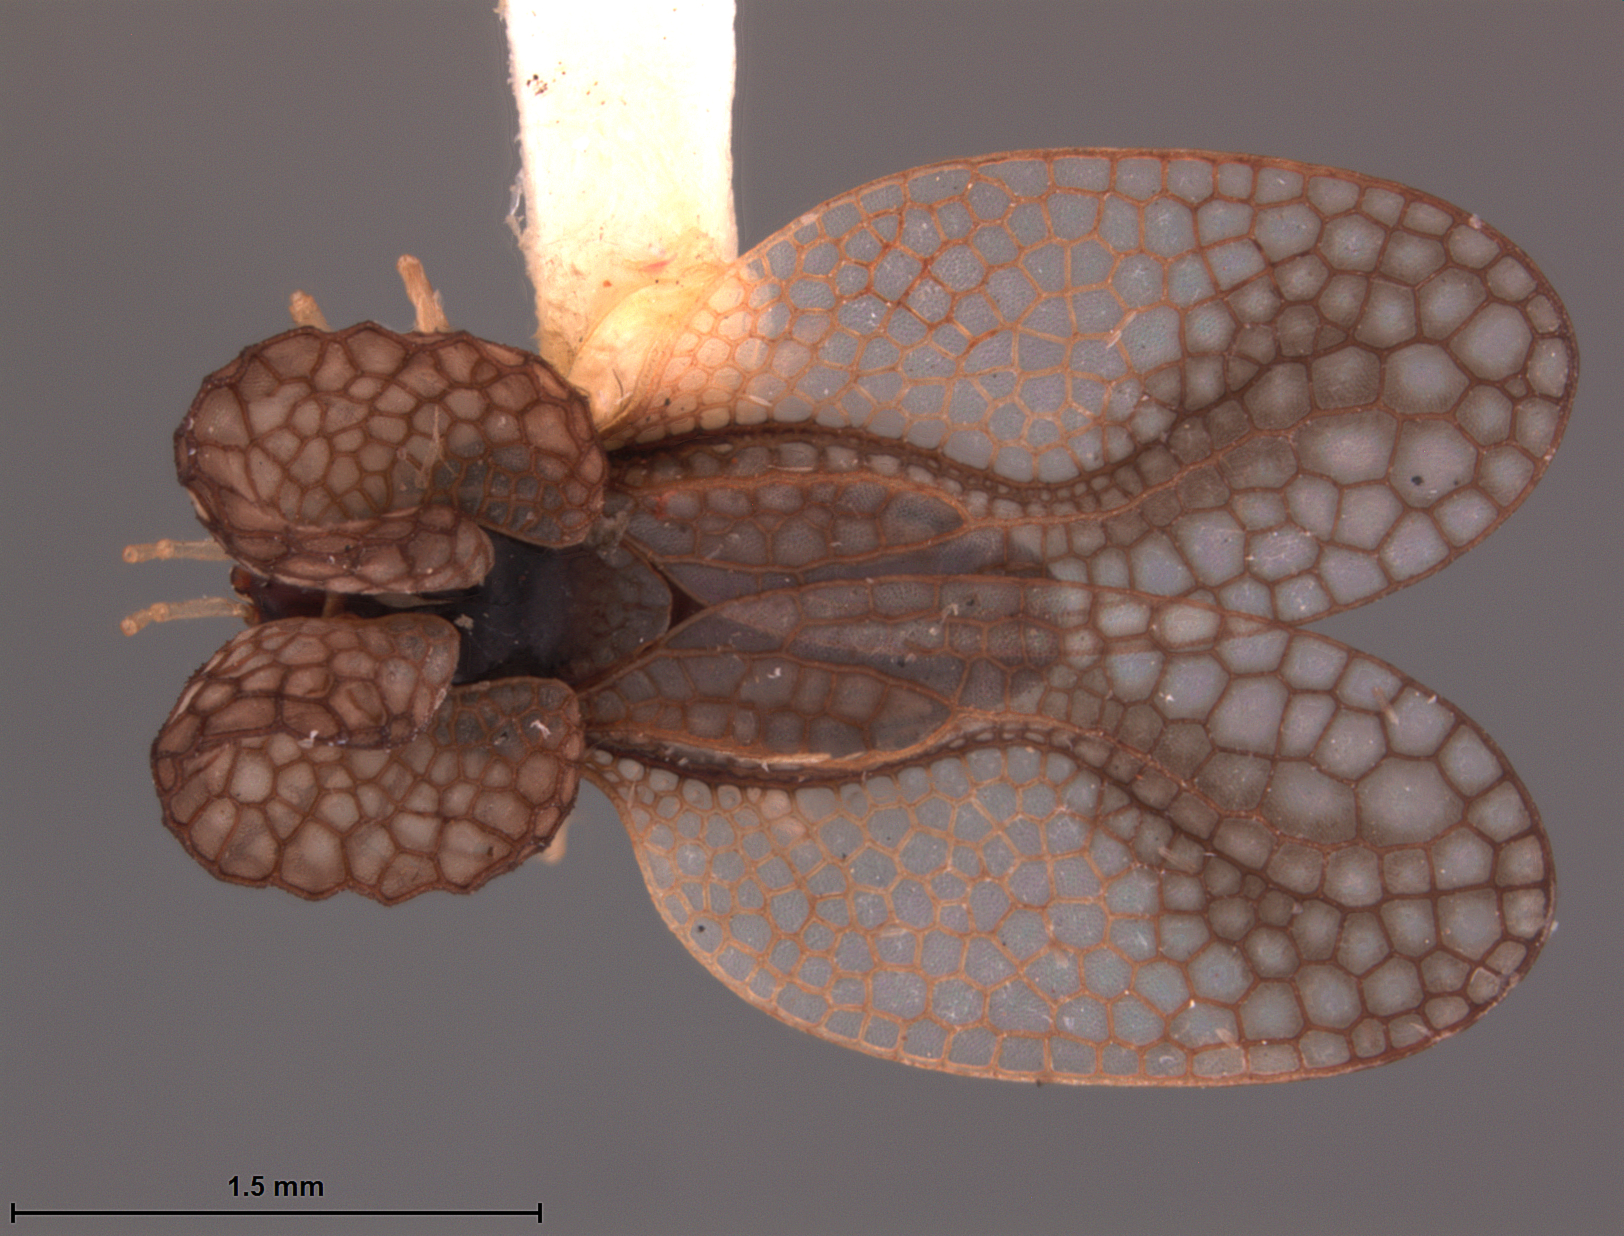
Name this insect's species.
Nesocypselas inannana
